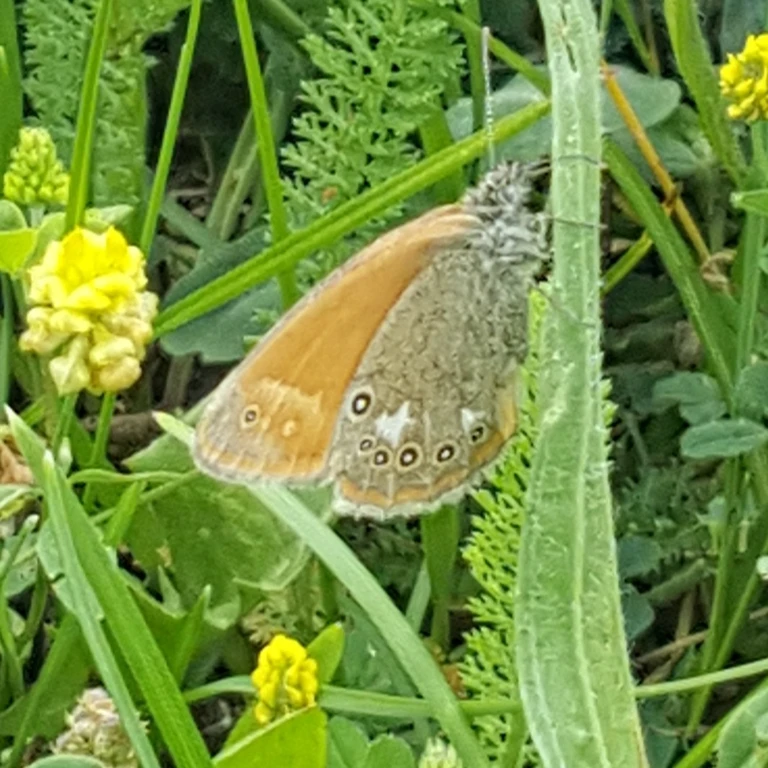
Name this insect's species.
Coenonympha glycerion (also Coenonympha iphis)
